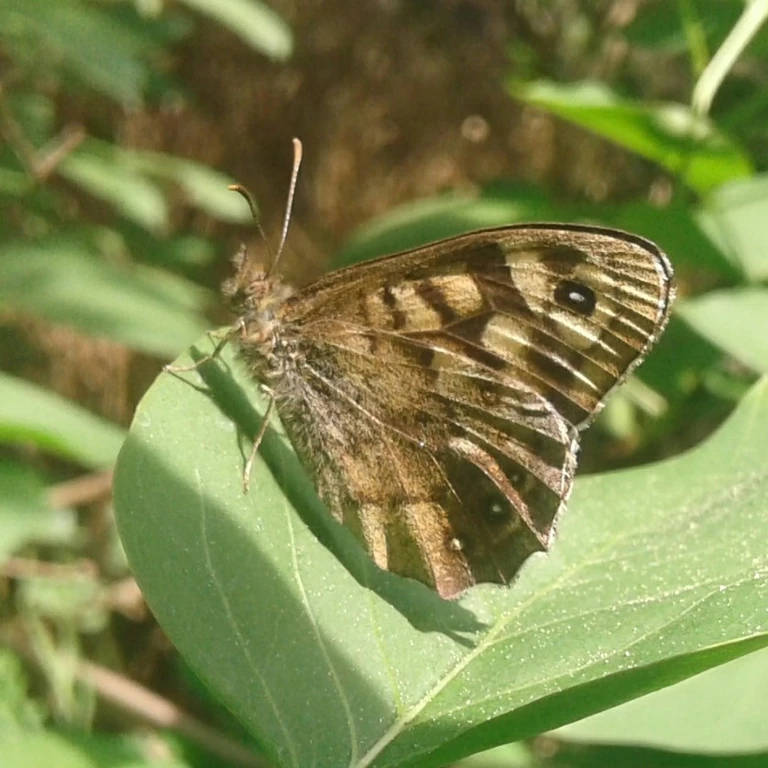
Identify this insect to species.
Pararge aegeria
